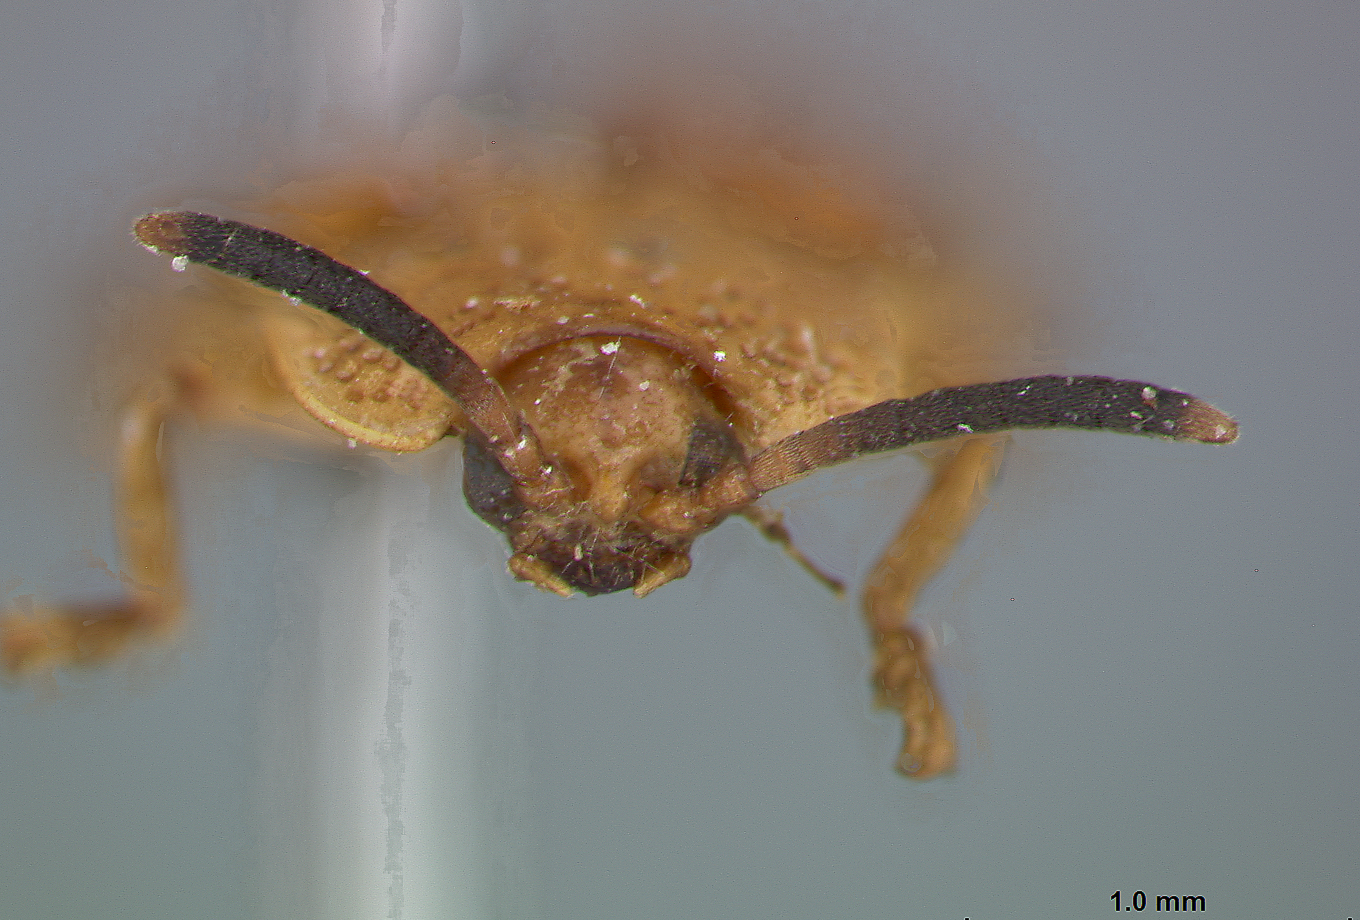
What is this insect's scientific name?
Cephaloleia aequilata
